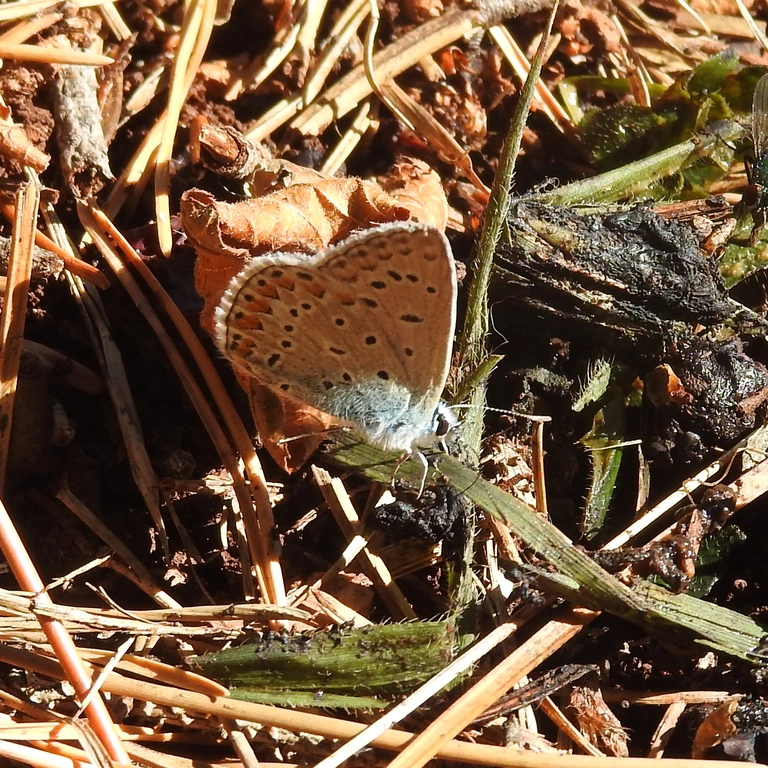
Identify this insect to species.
Polyommatus icarus
